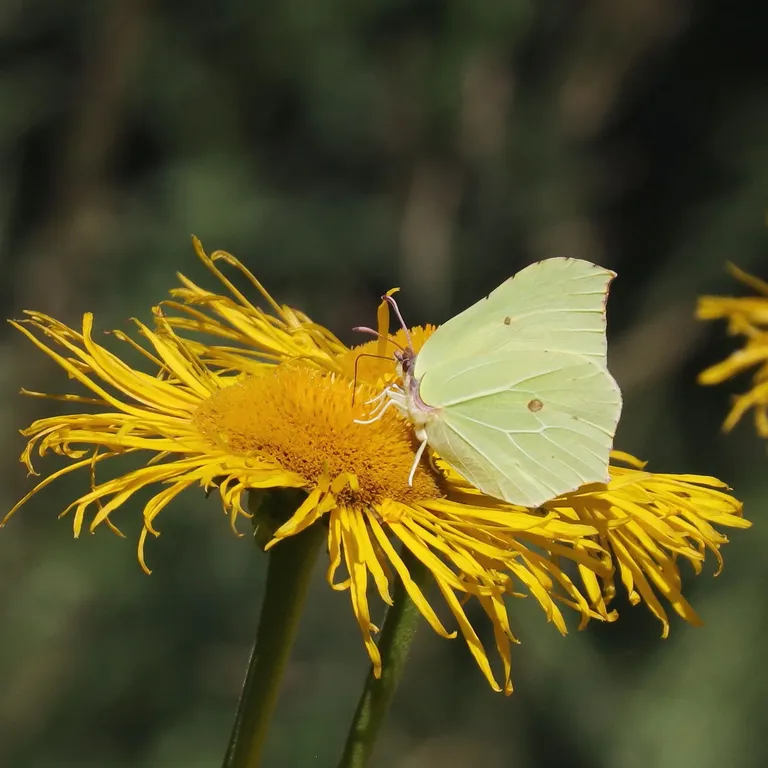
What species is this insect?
Gonepteryx rhamni
